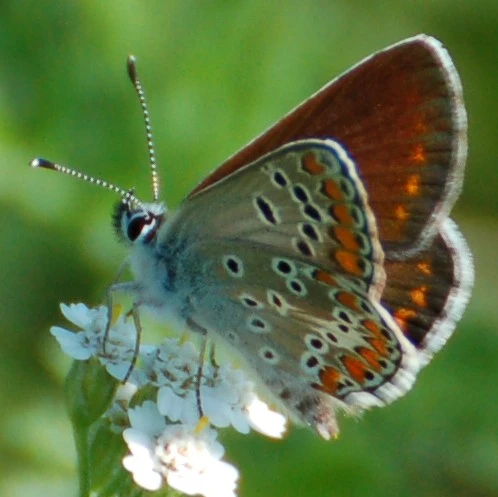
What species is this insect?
Aricia agestis/artaxerxes
